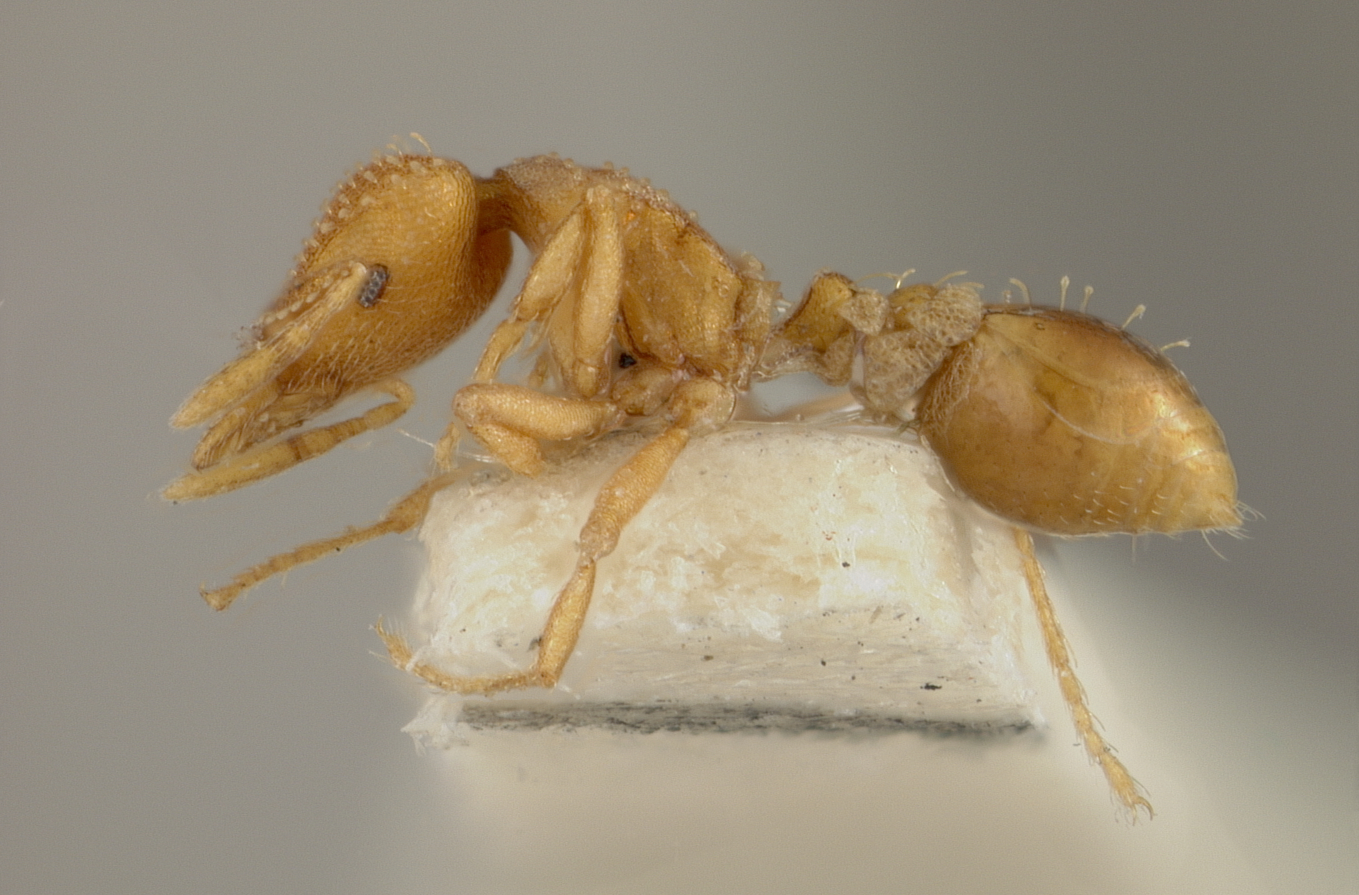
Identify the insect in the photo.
Strumigenys studiosi
